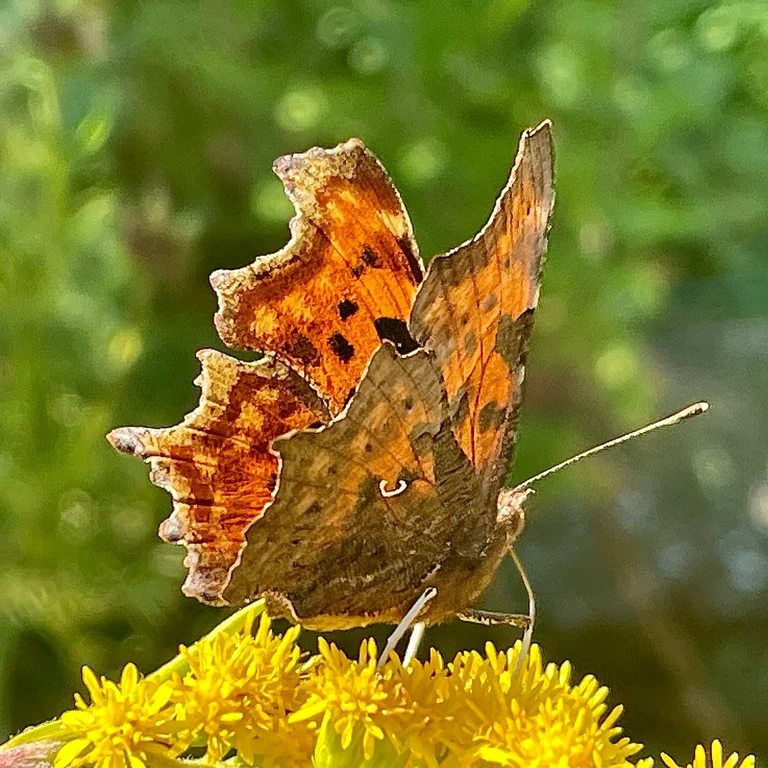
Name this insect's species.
Polygonia c-album
